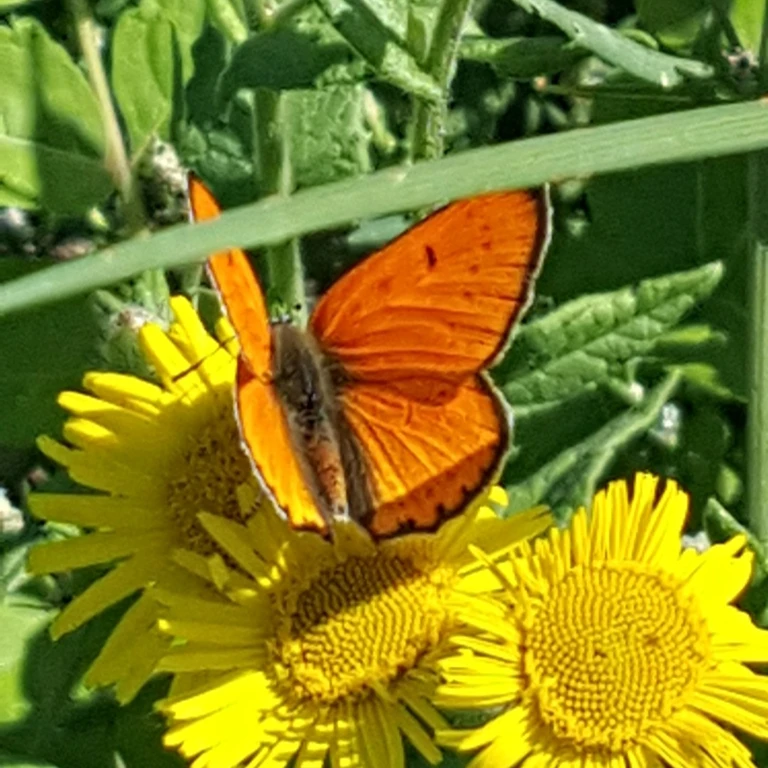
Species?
Lycaena dispar
